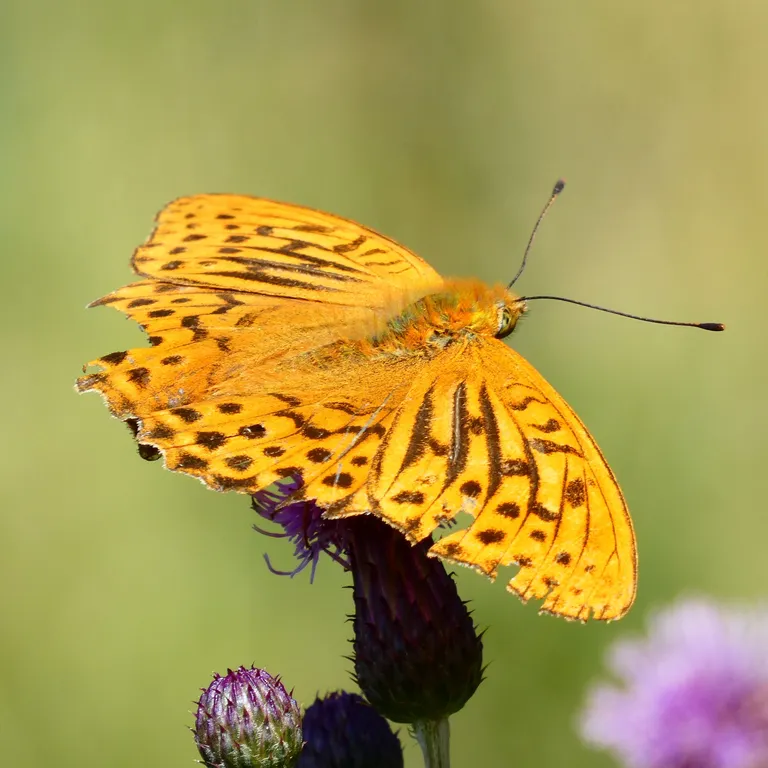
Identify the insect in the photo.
Argynnis paphia
